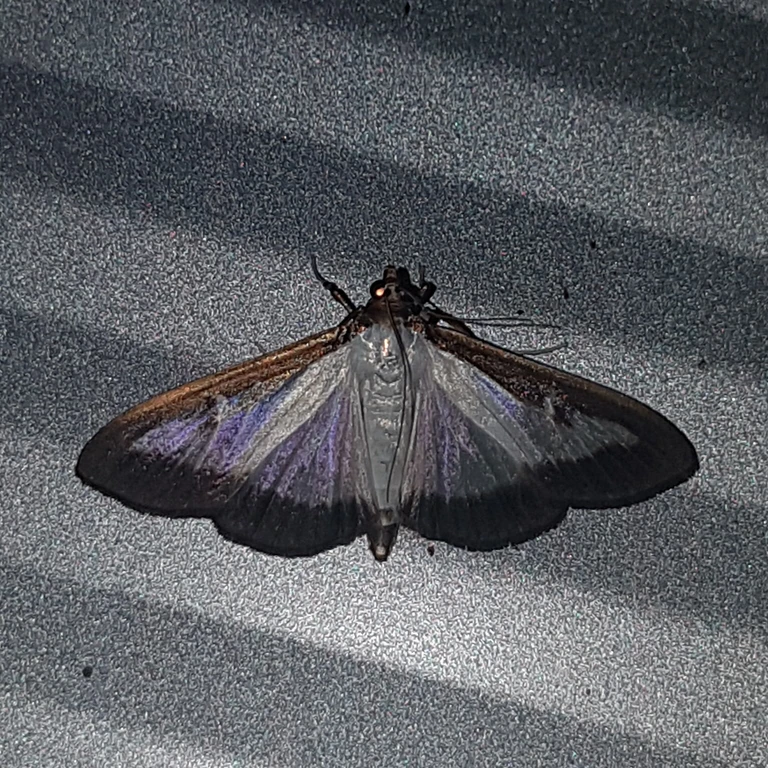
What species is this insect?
Cydalima perspectalis
